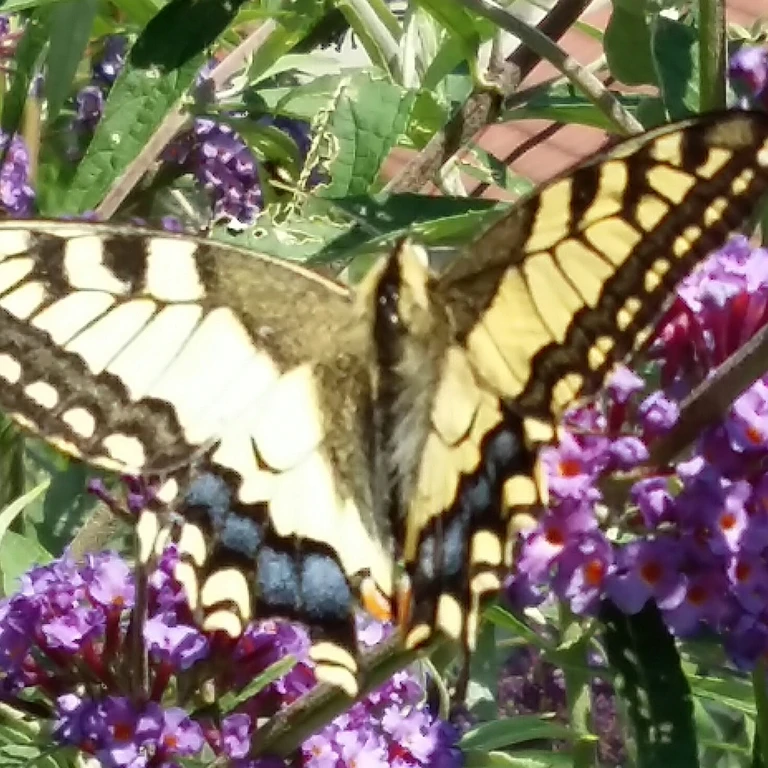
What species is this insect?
Papilio machaon
